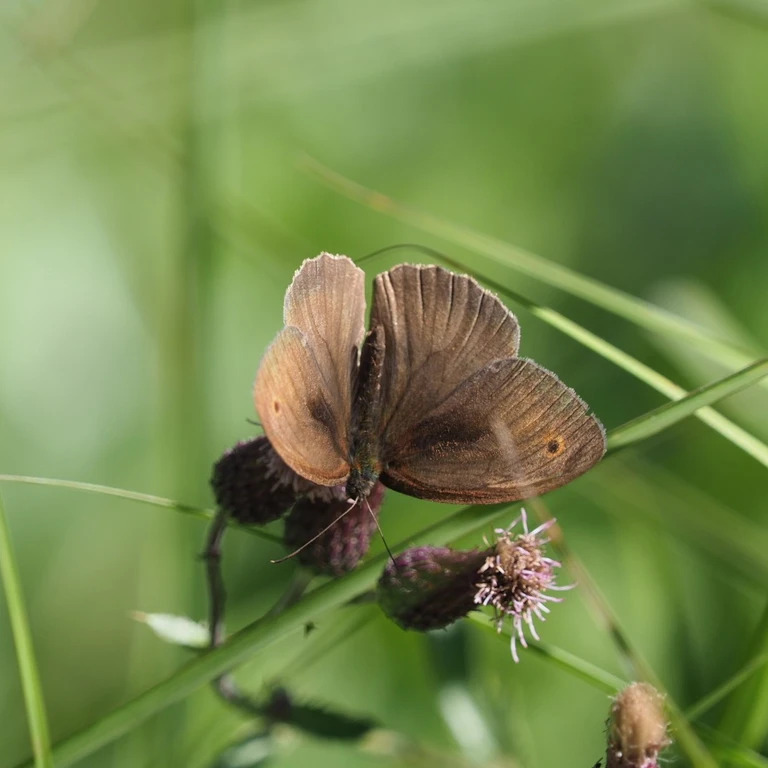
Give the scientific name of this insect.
Maniola jurtina
